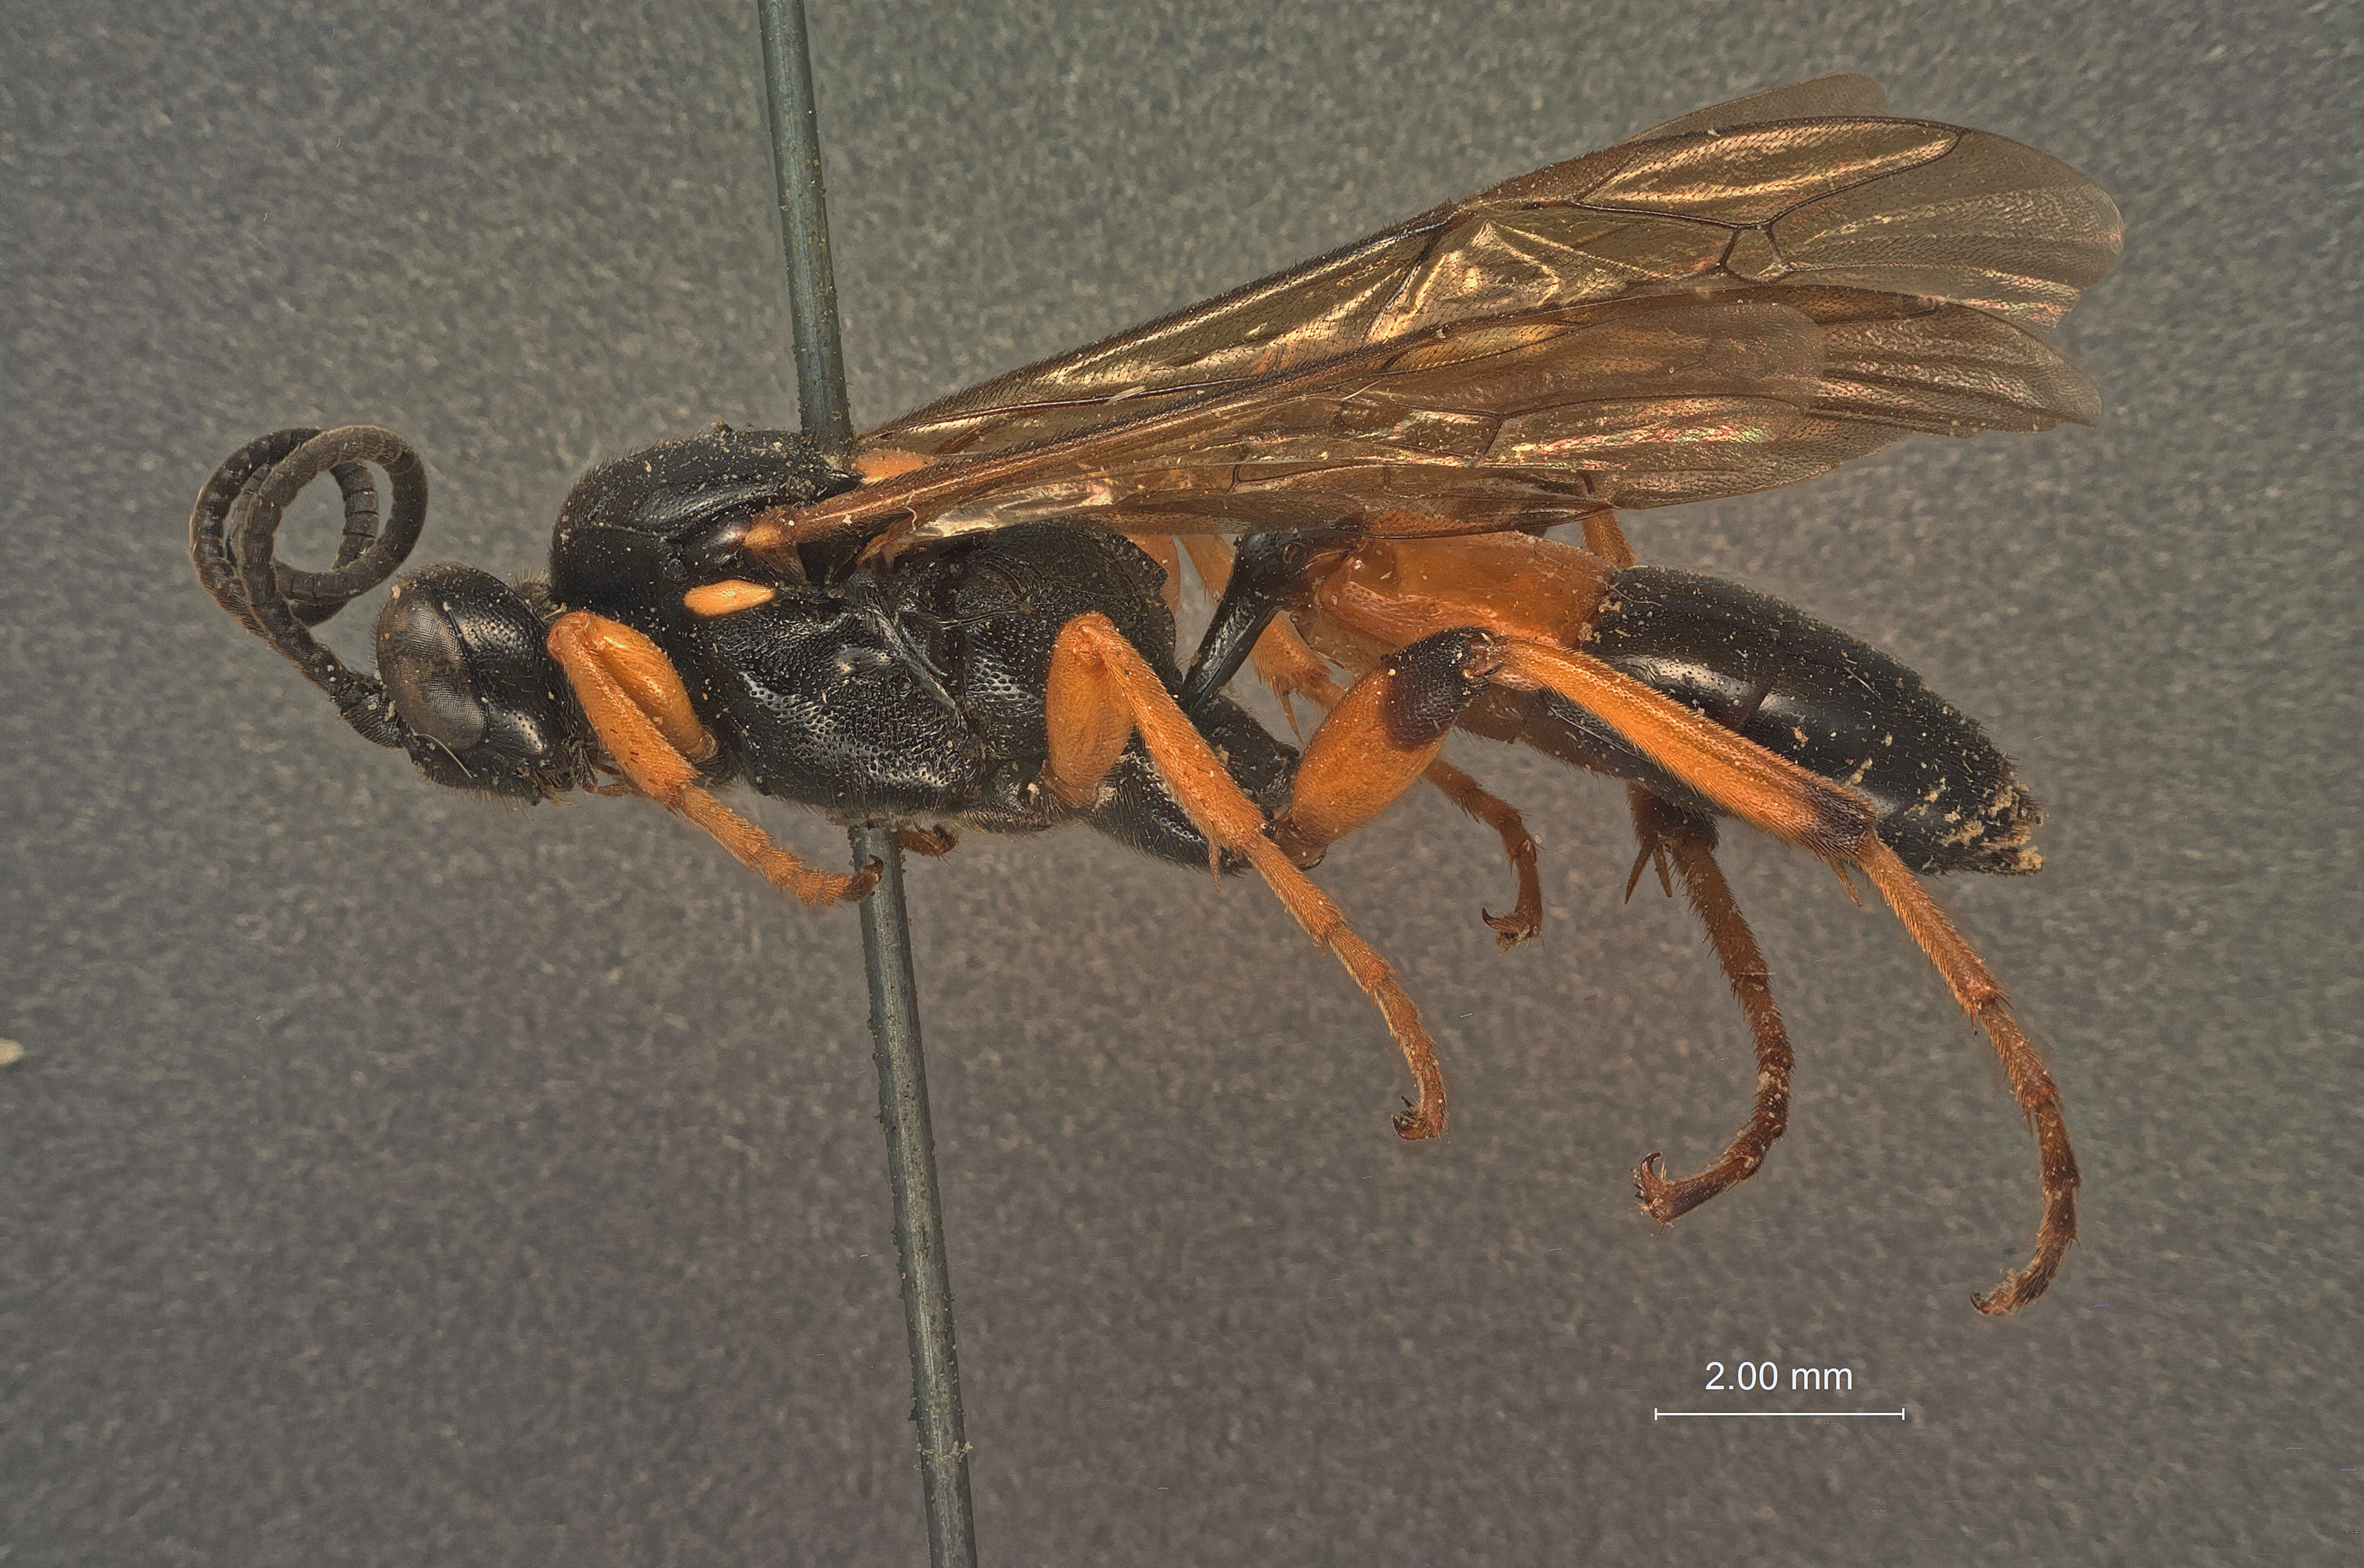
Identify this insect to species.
Eristicus cinctus
